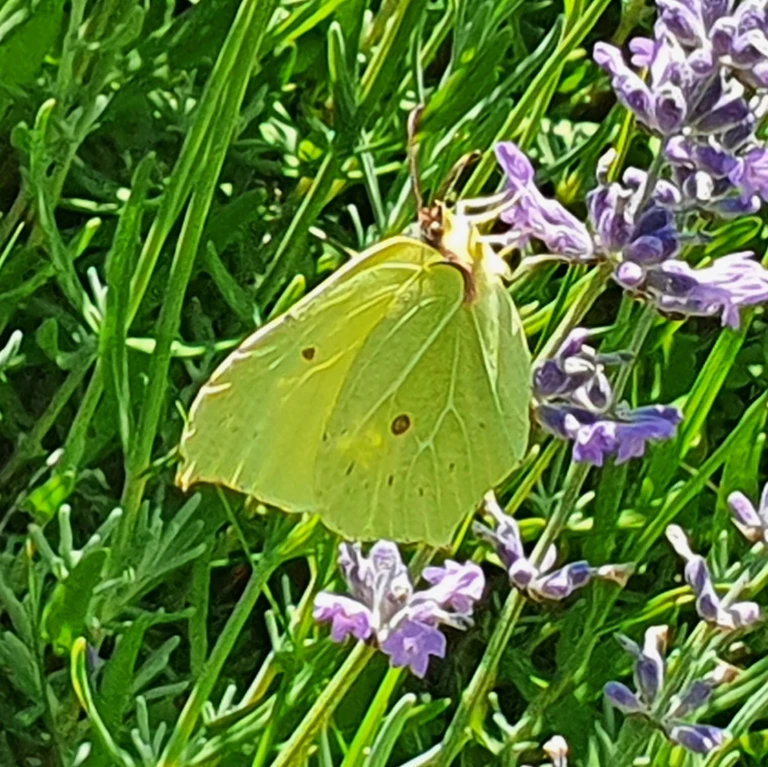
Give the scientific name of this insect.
Gonepteryx rhamni
